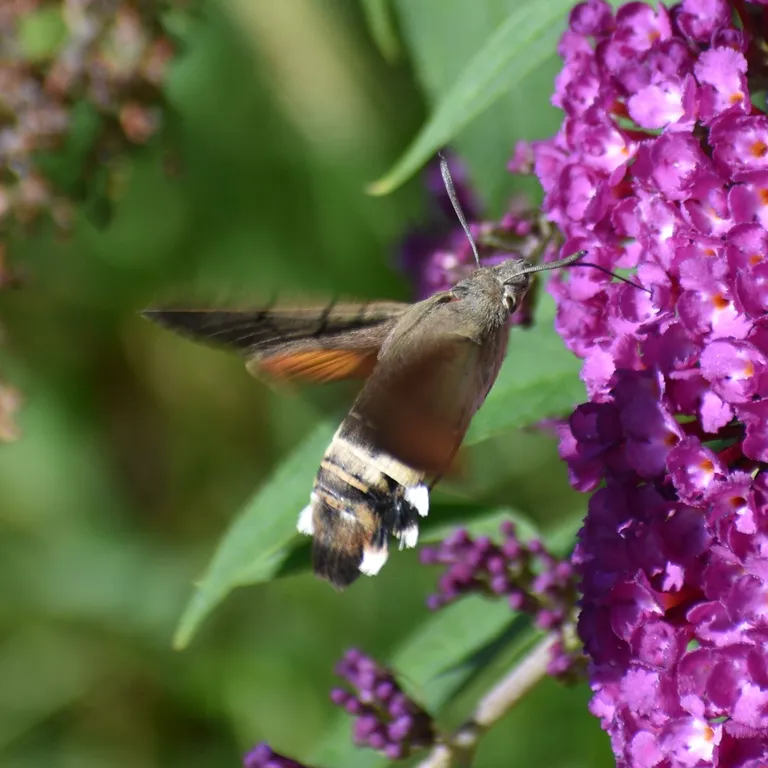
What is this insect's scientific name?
Macroglossum stellatarum
